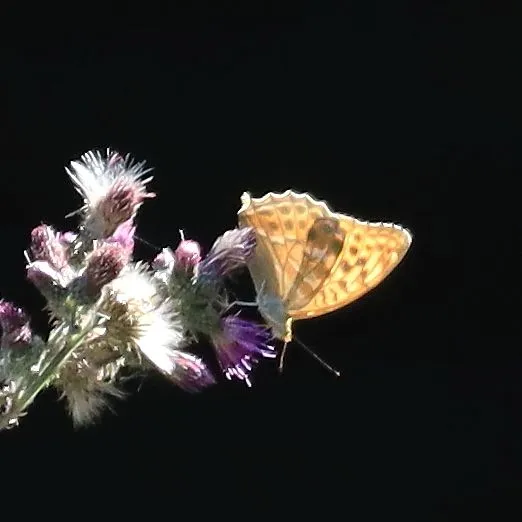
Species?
Argynnis paphia
